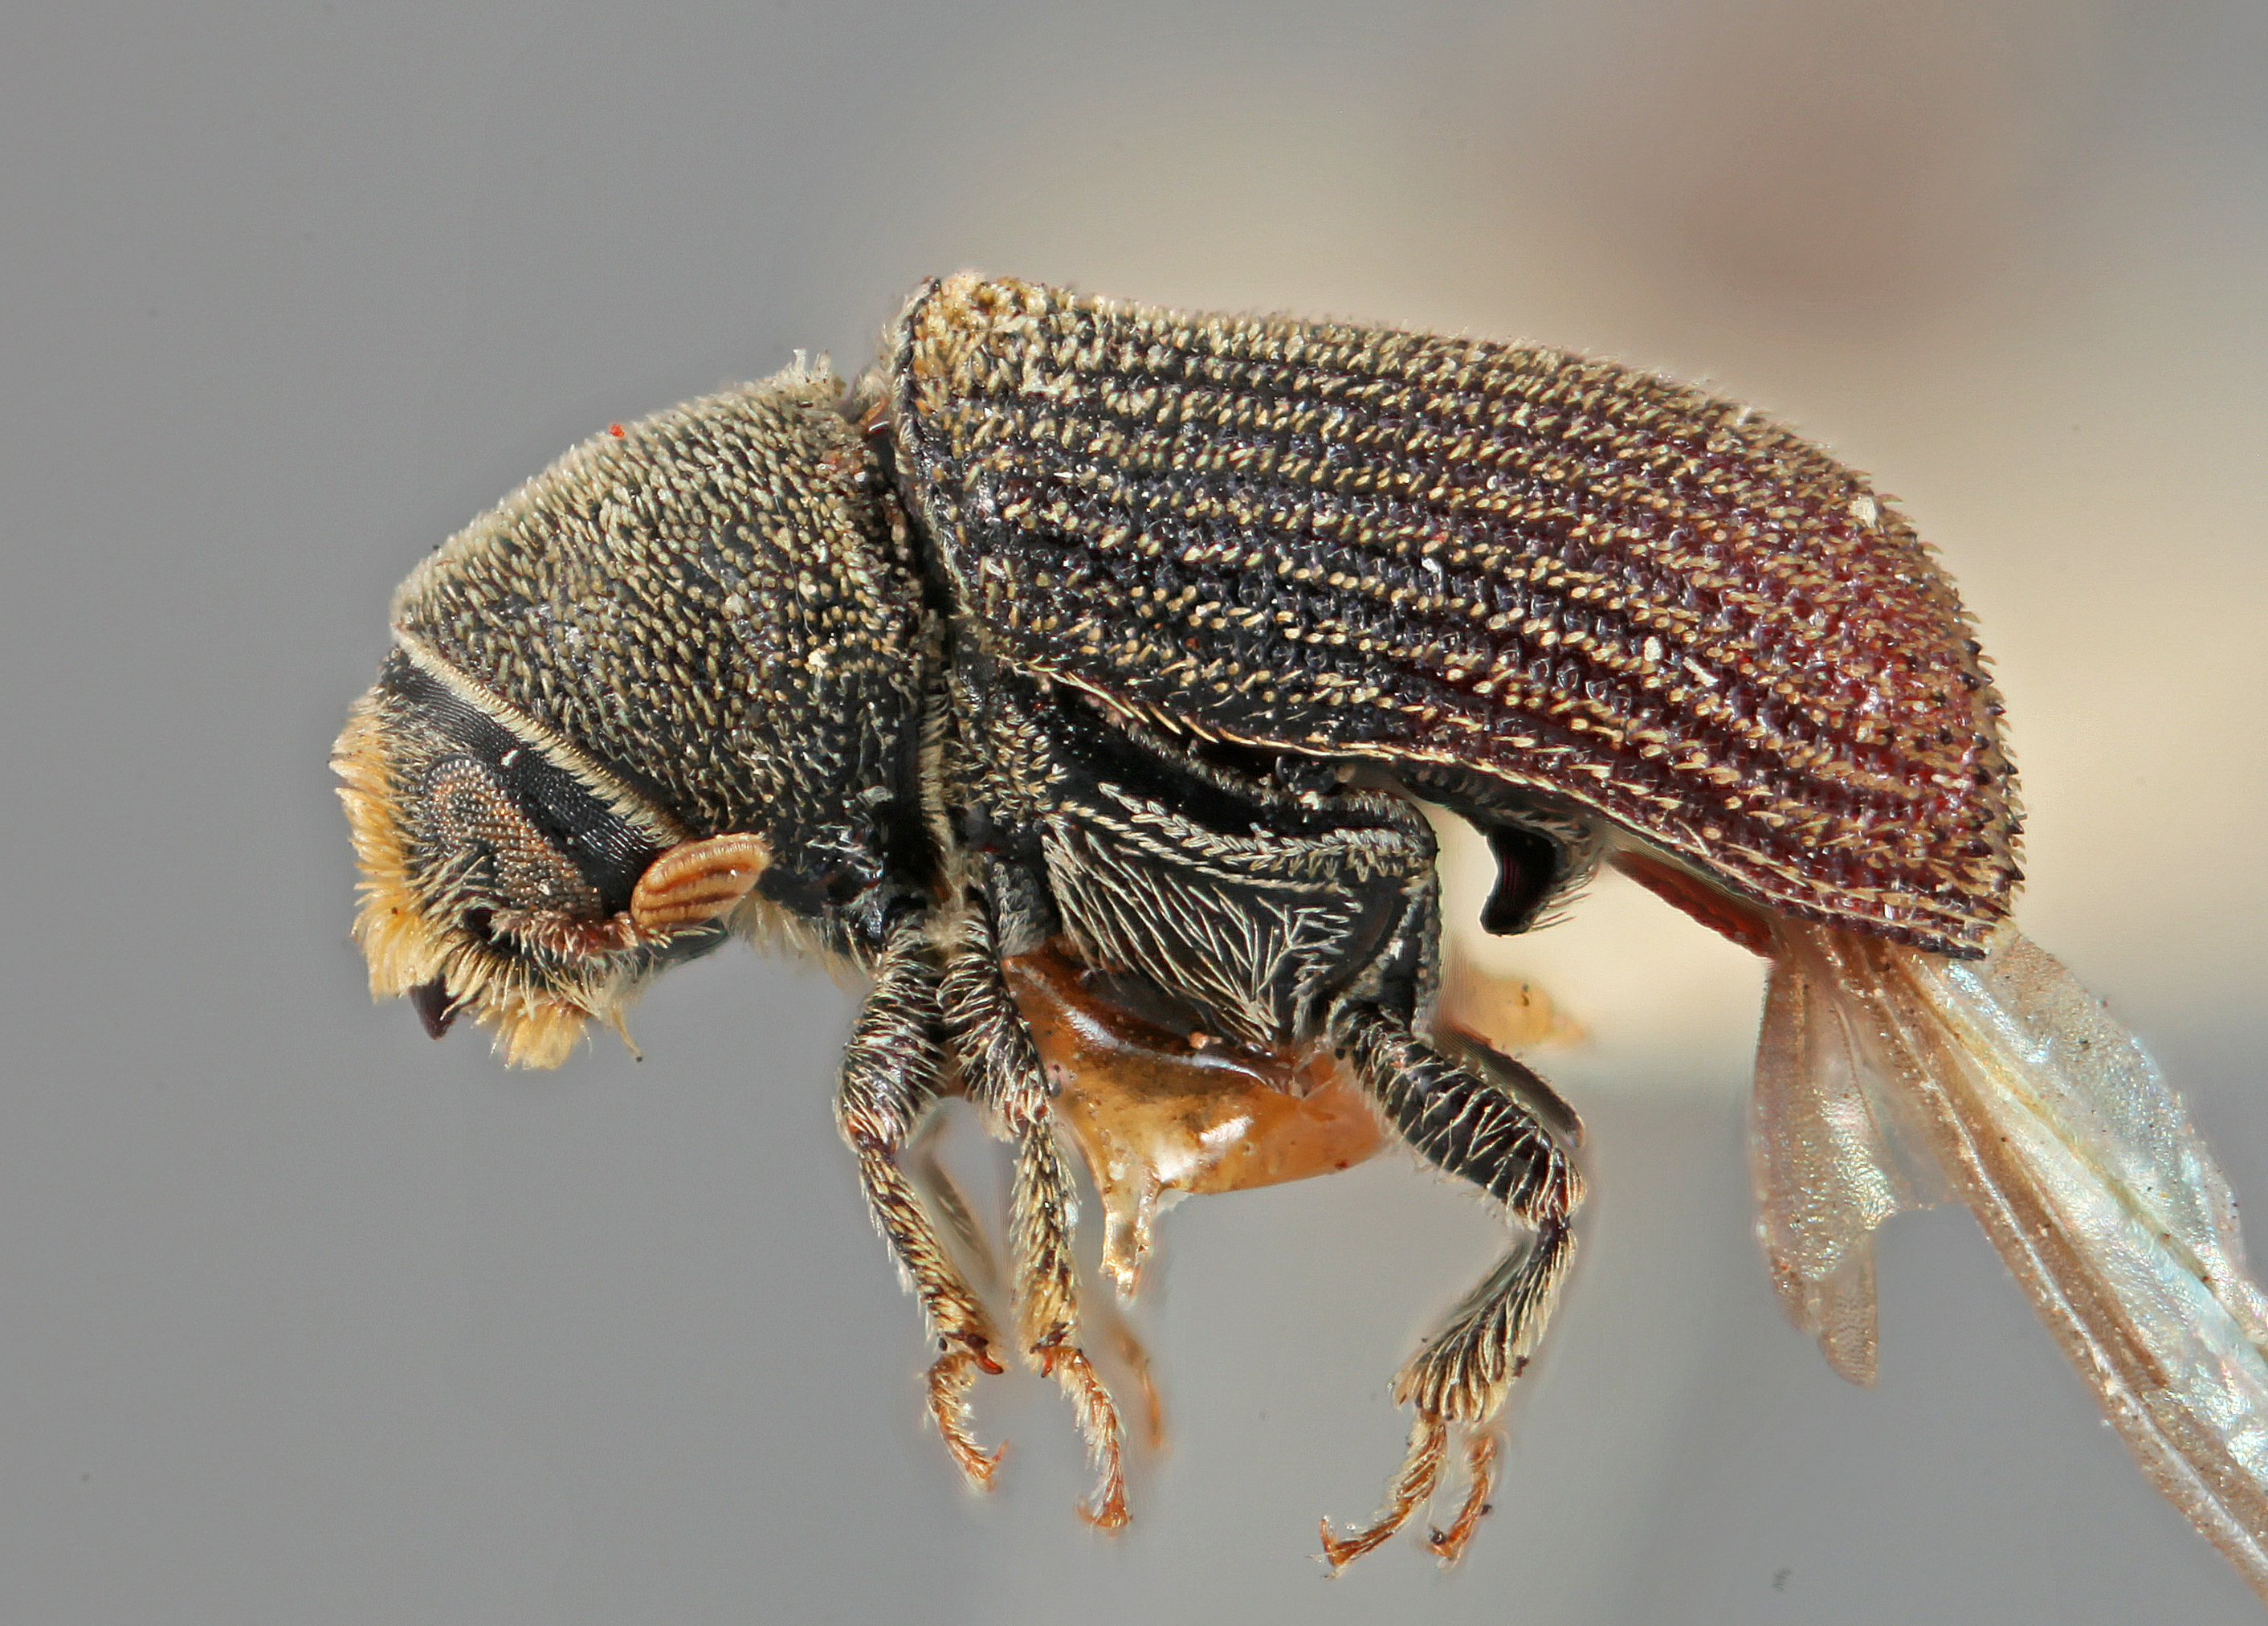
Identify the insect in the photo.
Carphoborus frontalis
